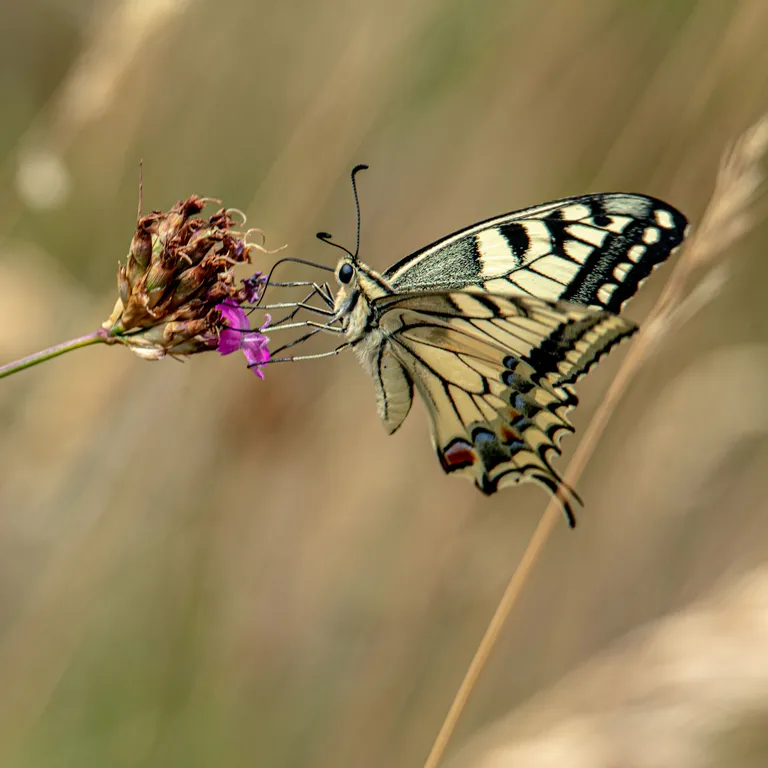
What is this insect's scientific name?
Papilio machaon
